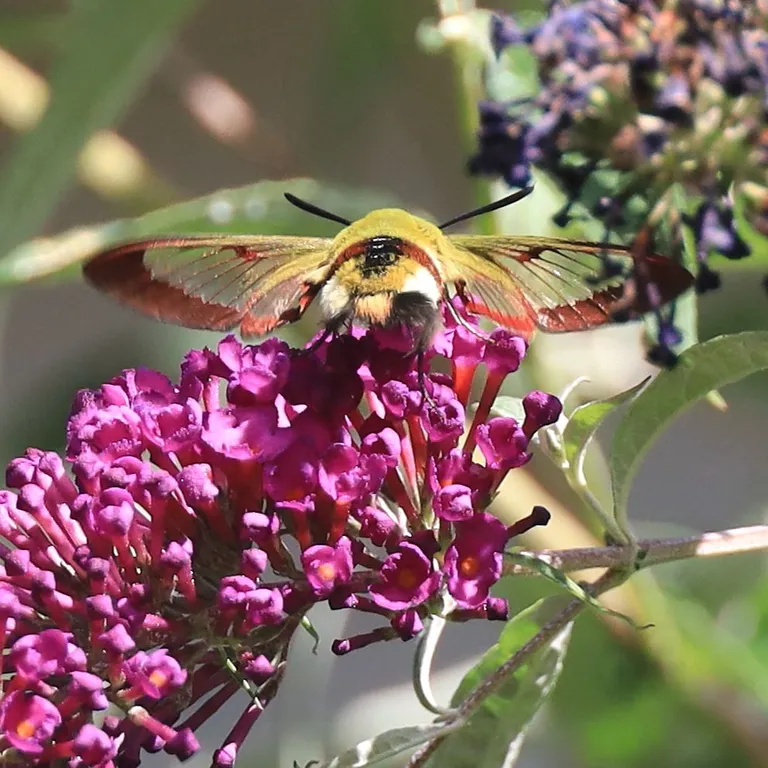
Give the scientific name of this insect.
Hemaris fuciformis
